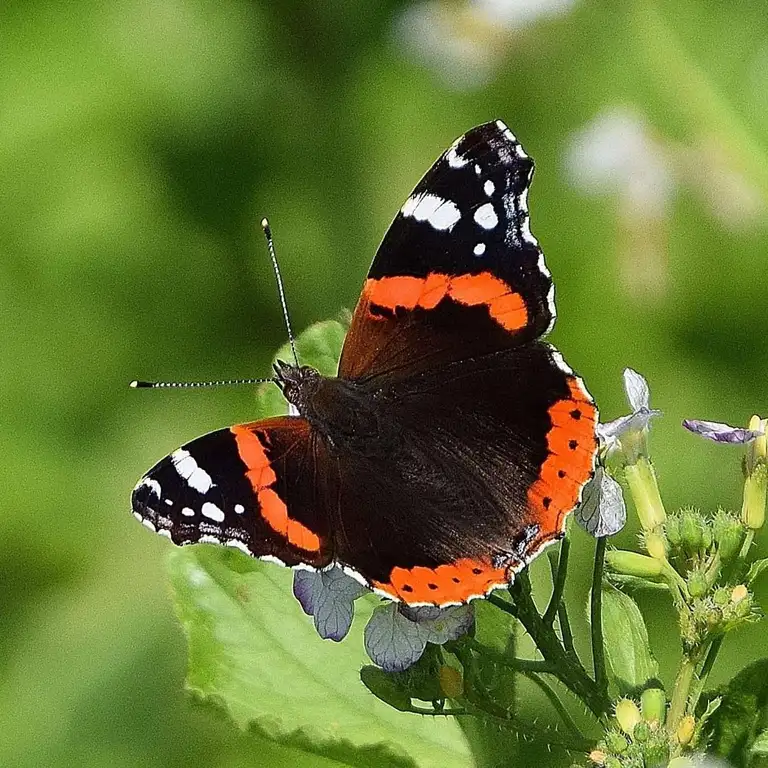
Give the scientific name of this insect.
Vanessa atalanta
